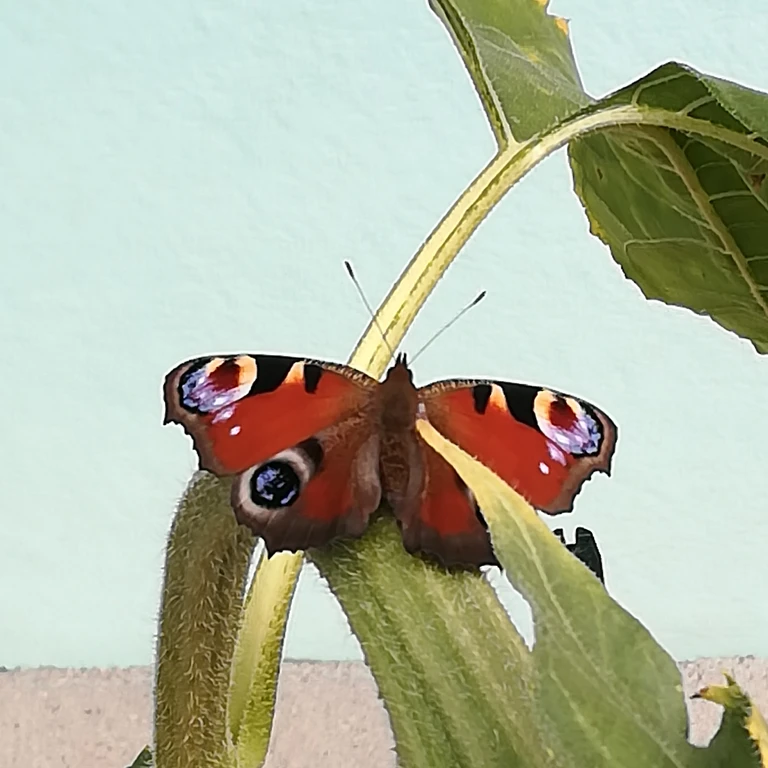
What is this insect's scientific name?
Aglais io
